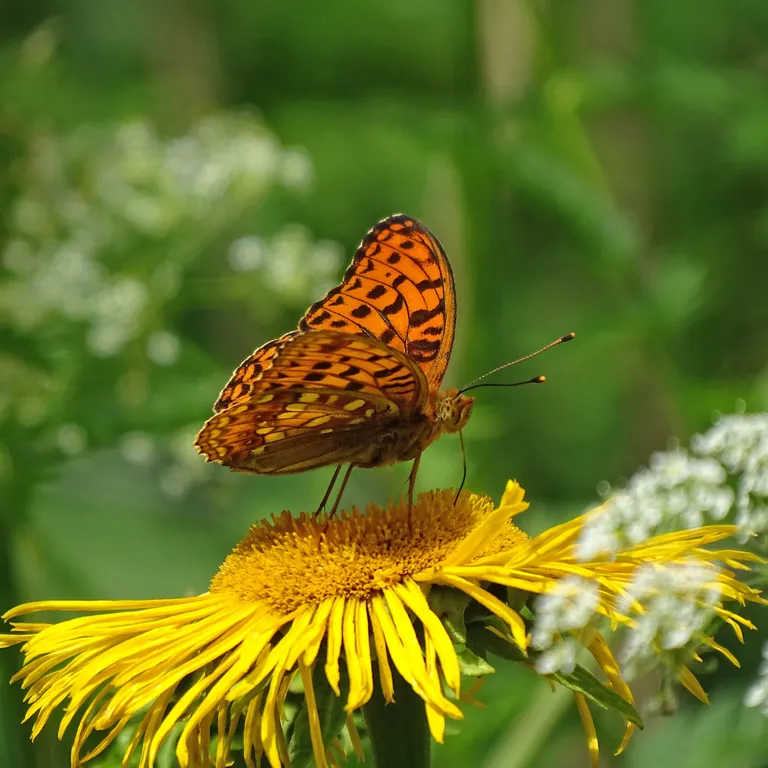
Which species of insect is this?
Fabriciana adippe
